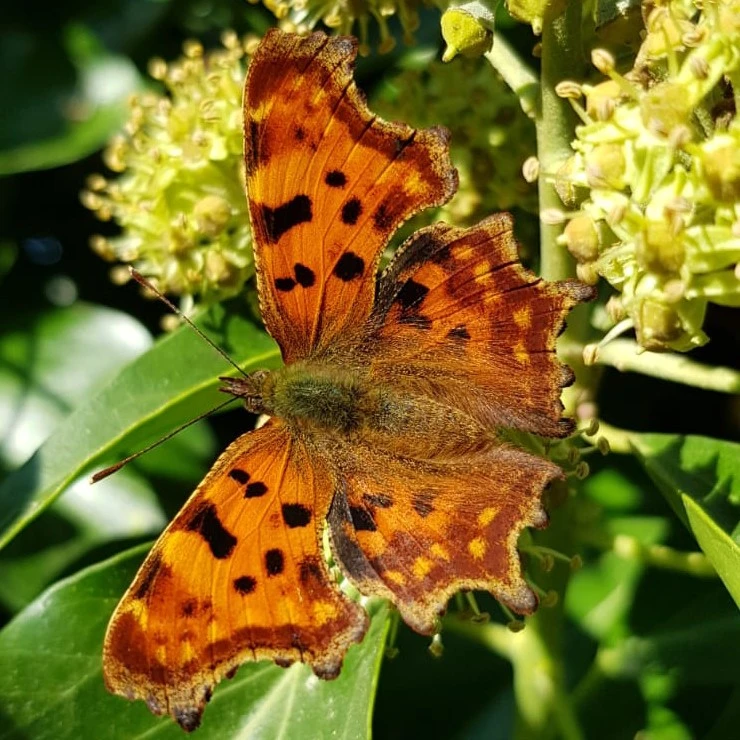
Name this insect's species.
Polygonia c-album
